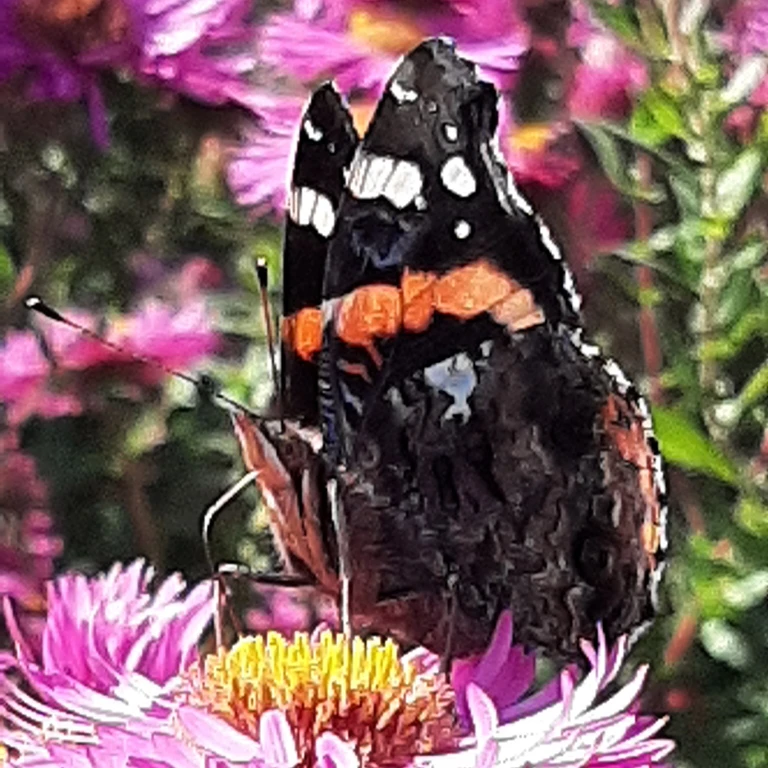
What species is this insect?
Vanessa atalanta
